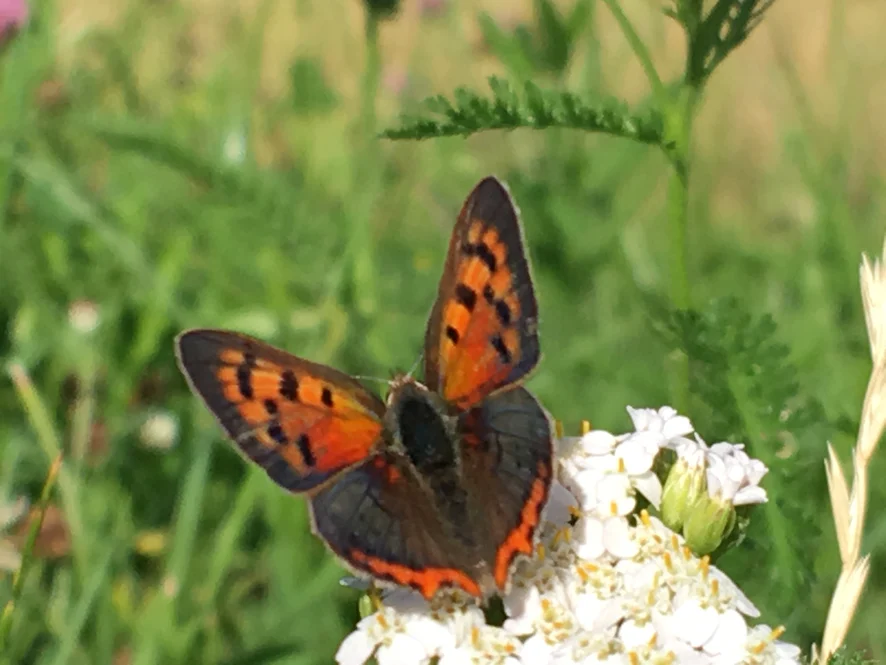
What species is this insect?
Lycaena phlaeas
